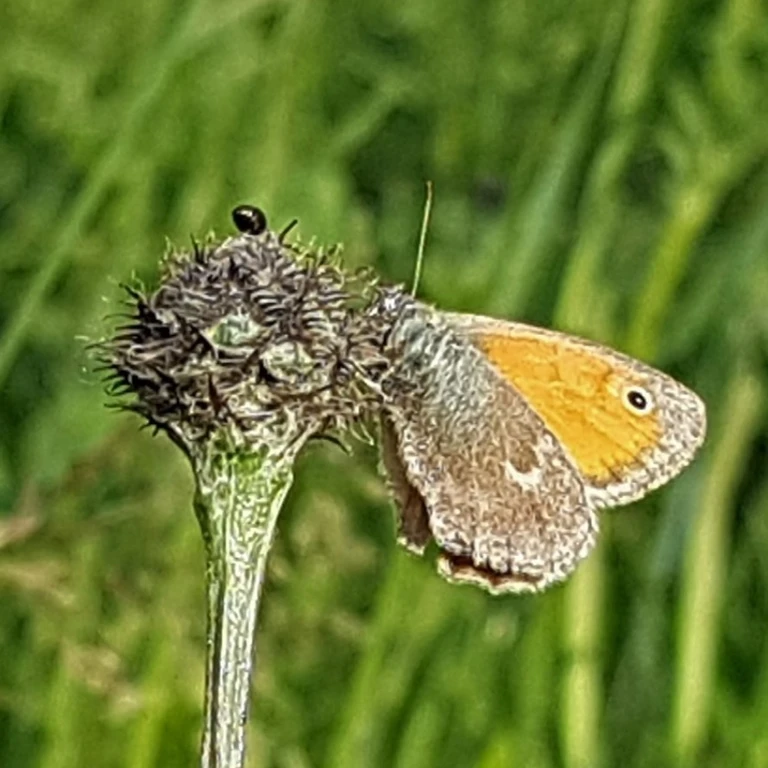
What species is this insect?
Coenonympha pamphilus
